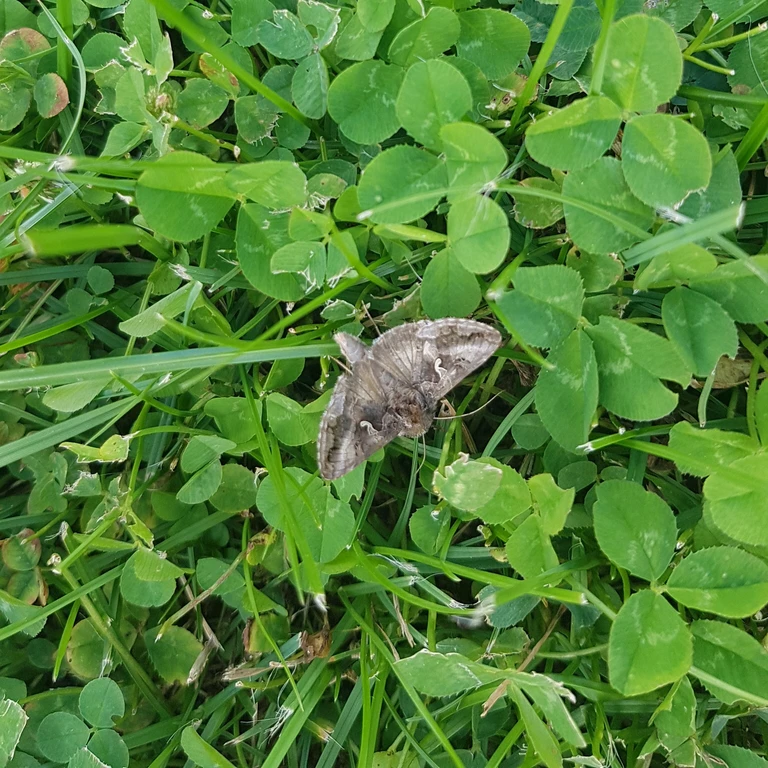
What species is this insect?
Autographa gamma
